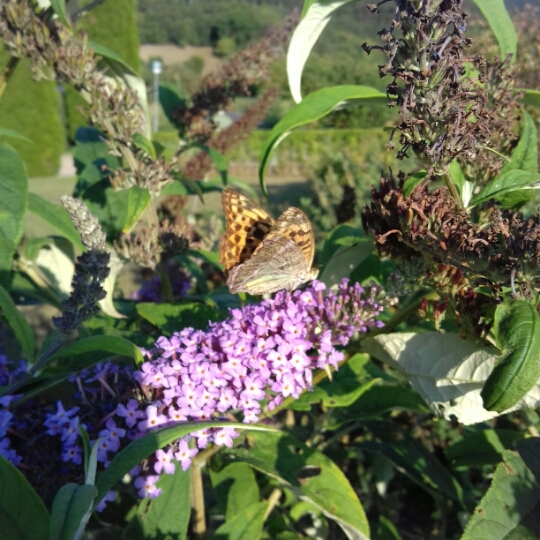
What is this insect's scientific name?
Argynnis paphia
